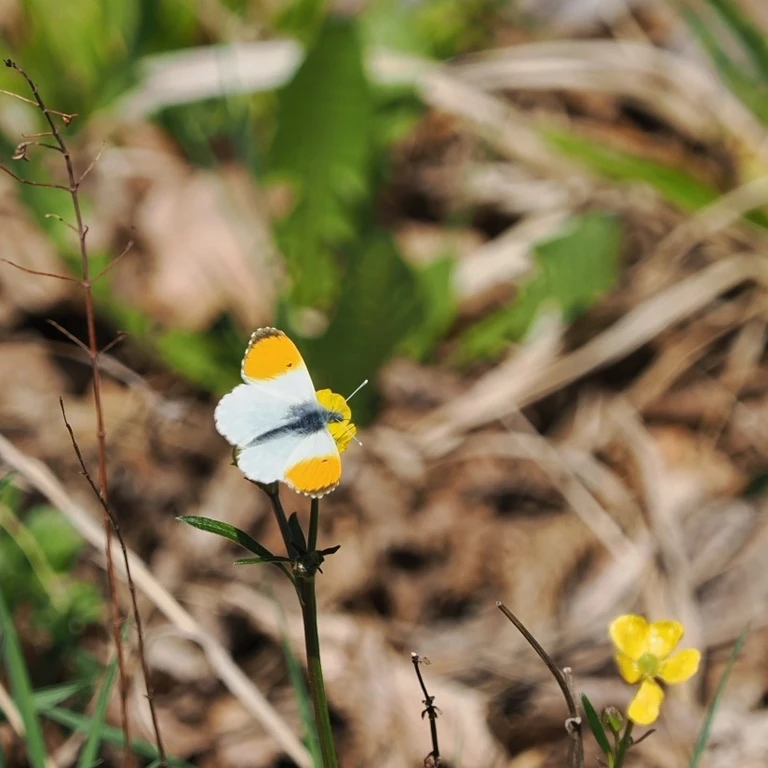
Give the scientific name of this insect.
Anthocharis cardamines
